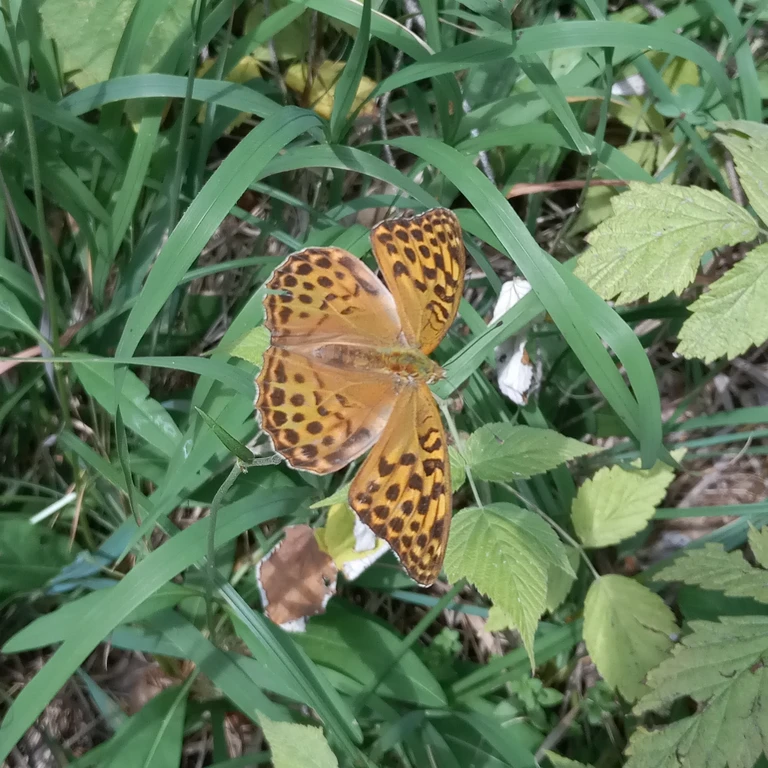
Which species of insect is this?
Argynnis paphia
